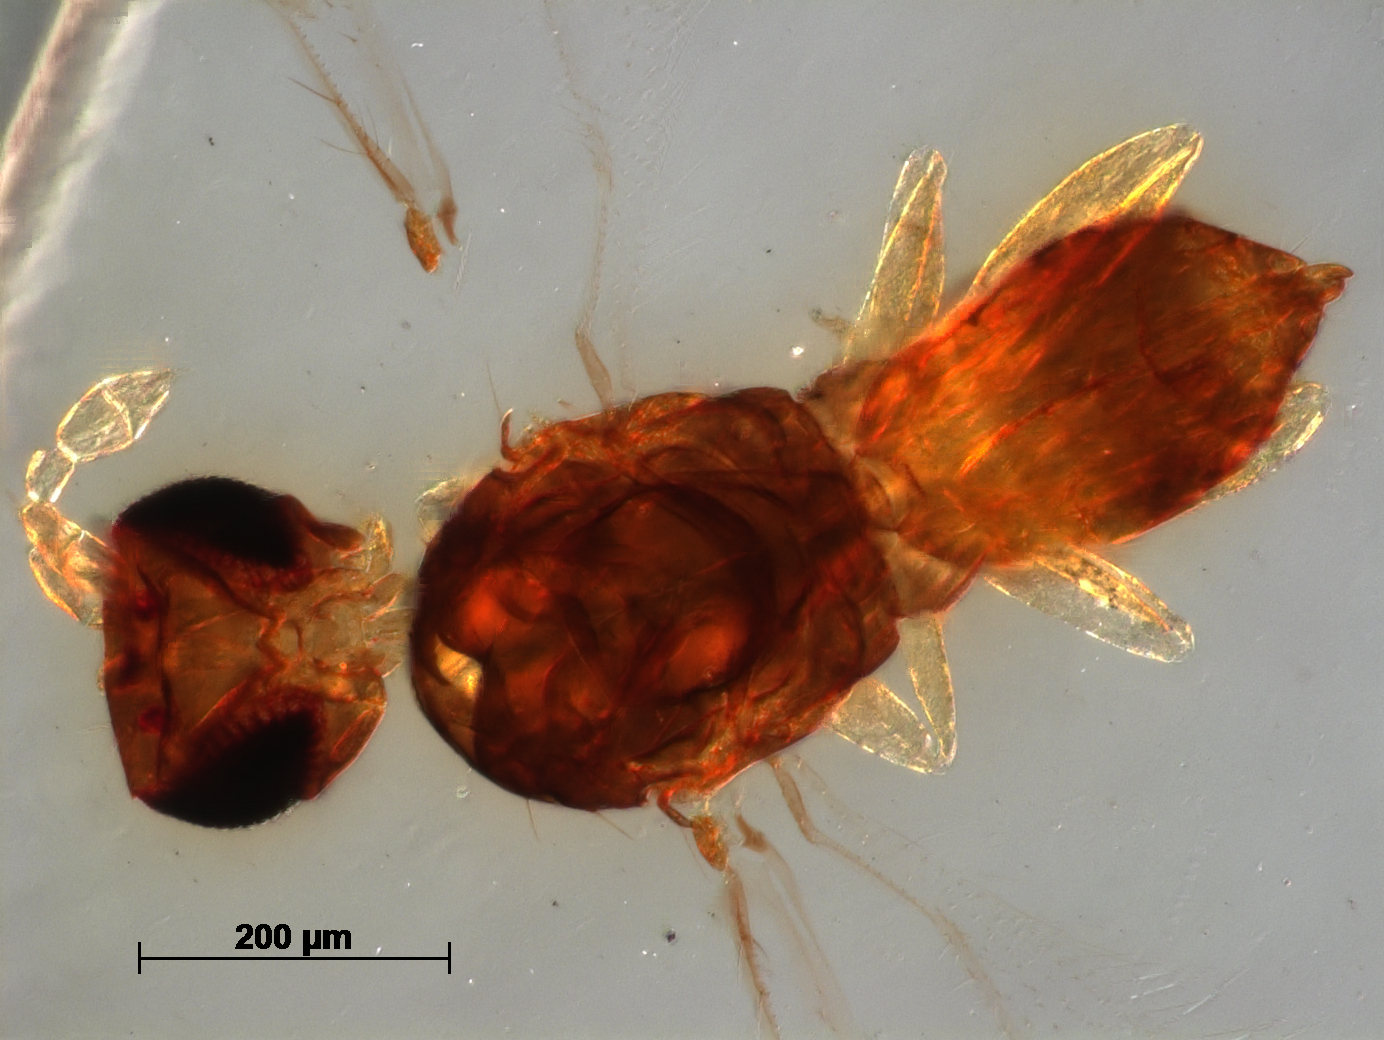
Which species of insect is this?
Thripoctenus americensis
